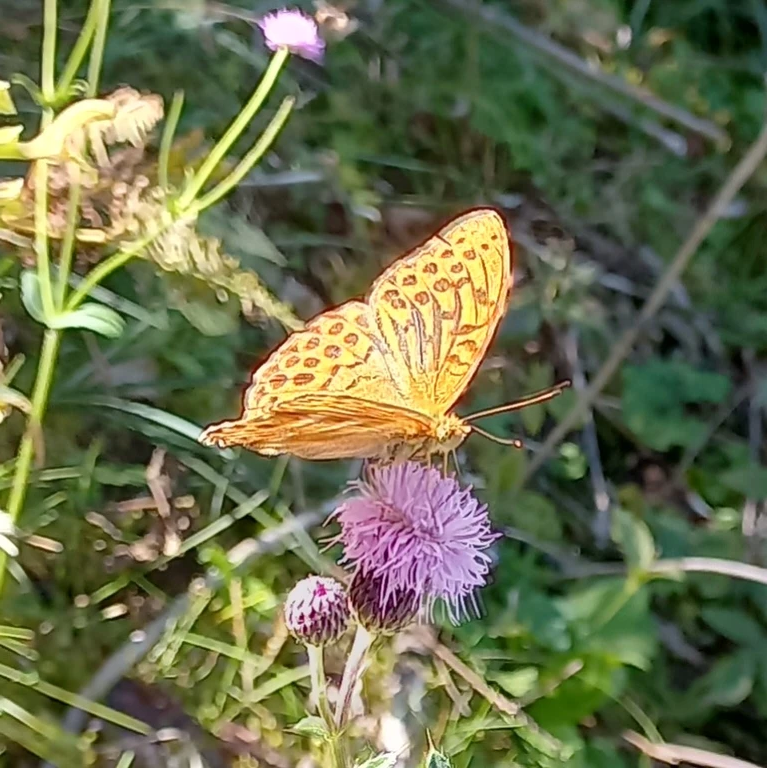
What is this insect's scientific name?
Argynnis paphia
